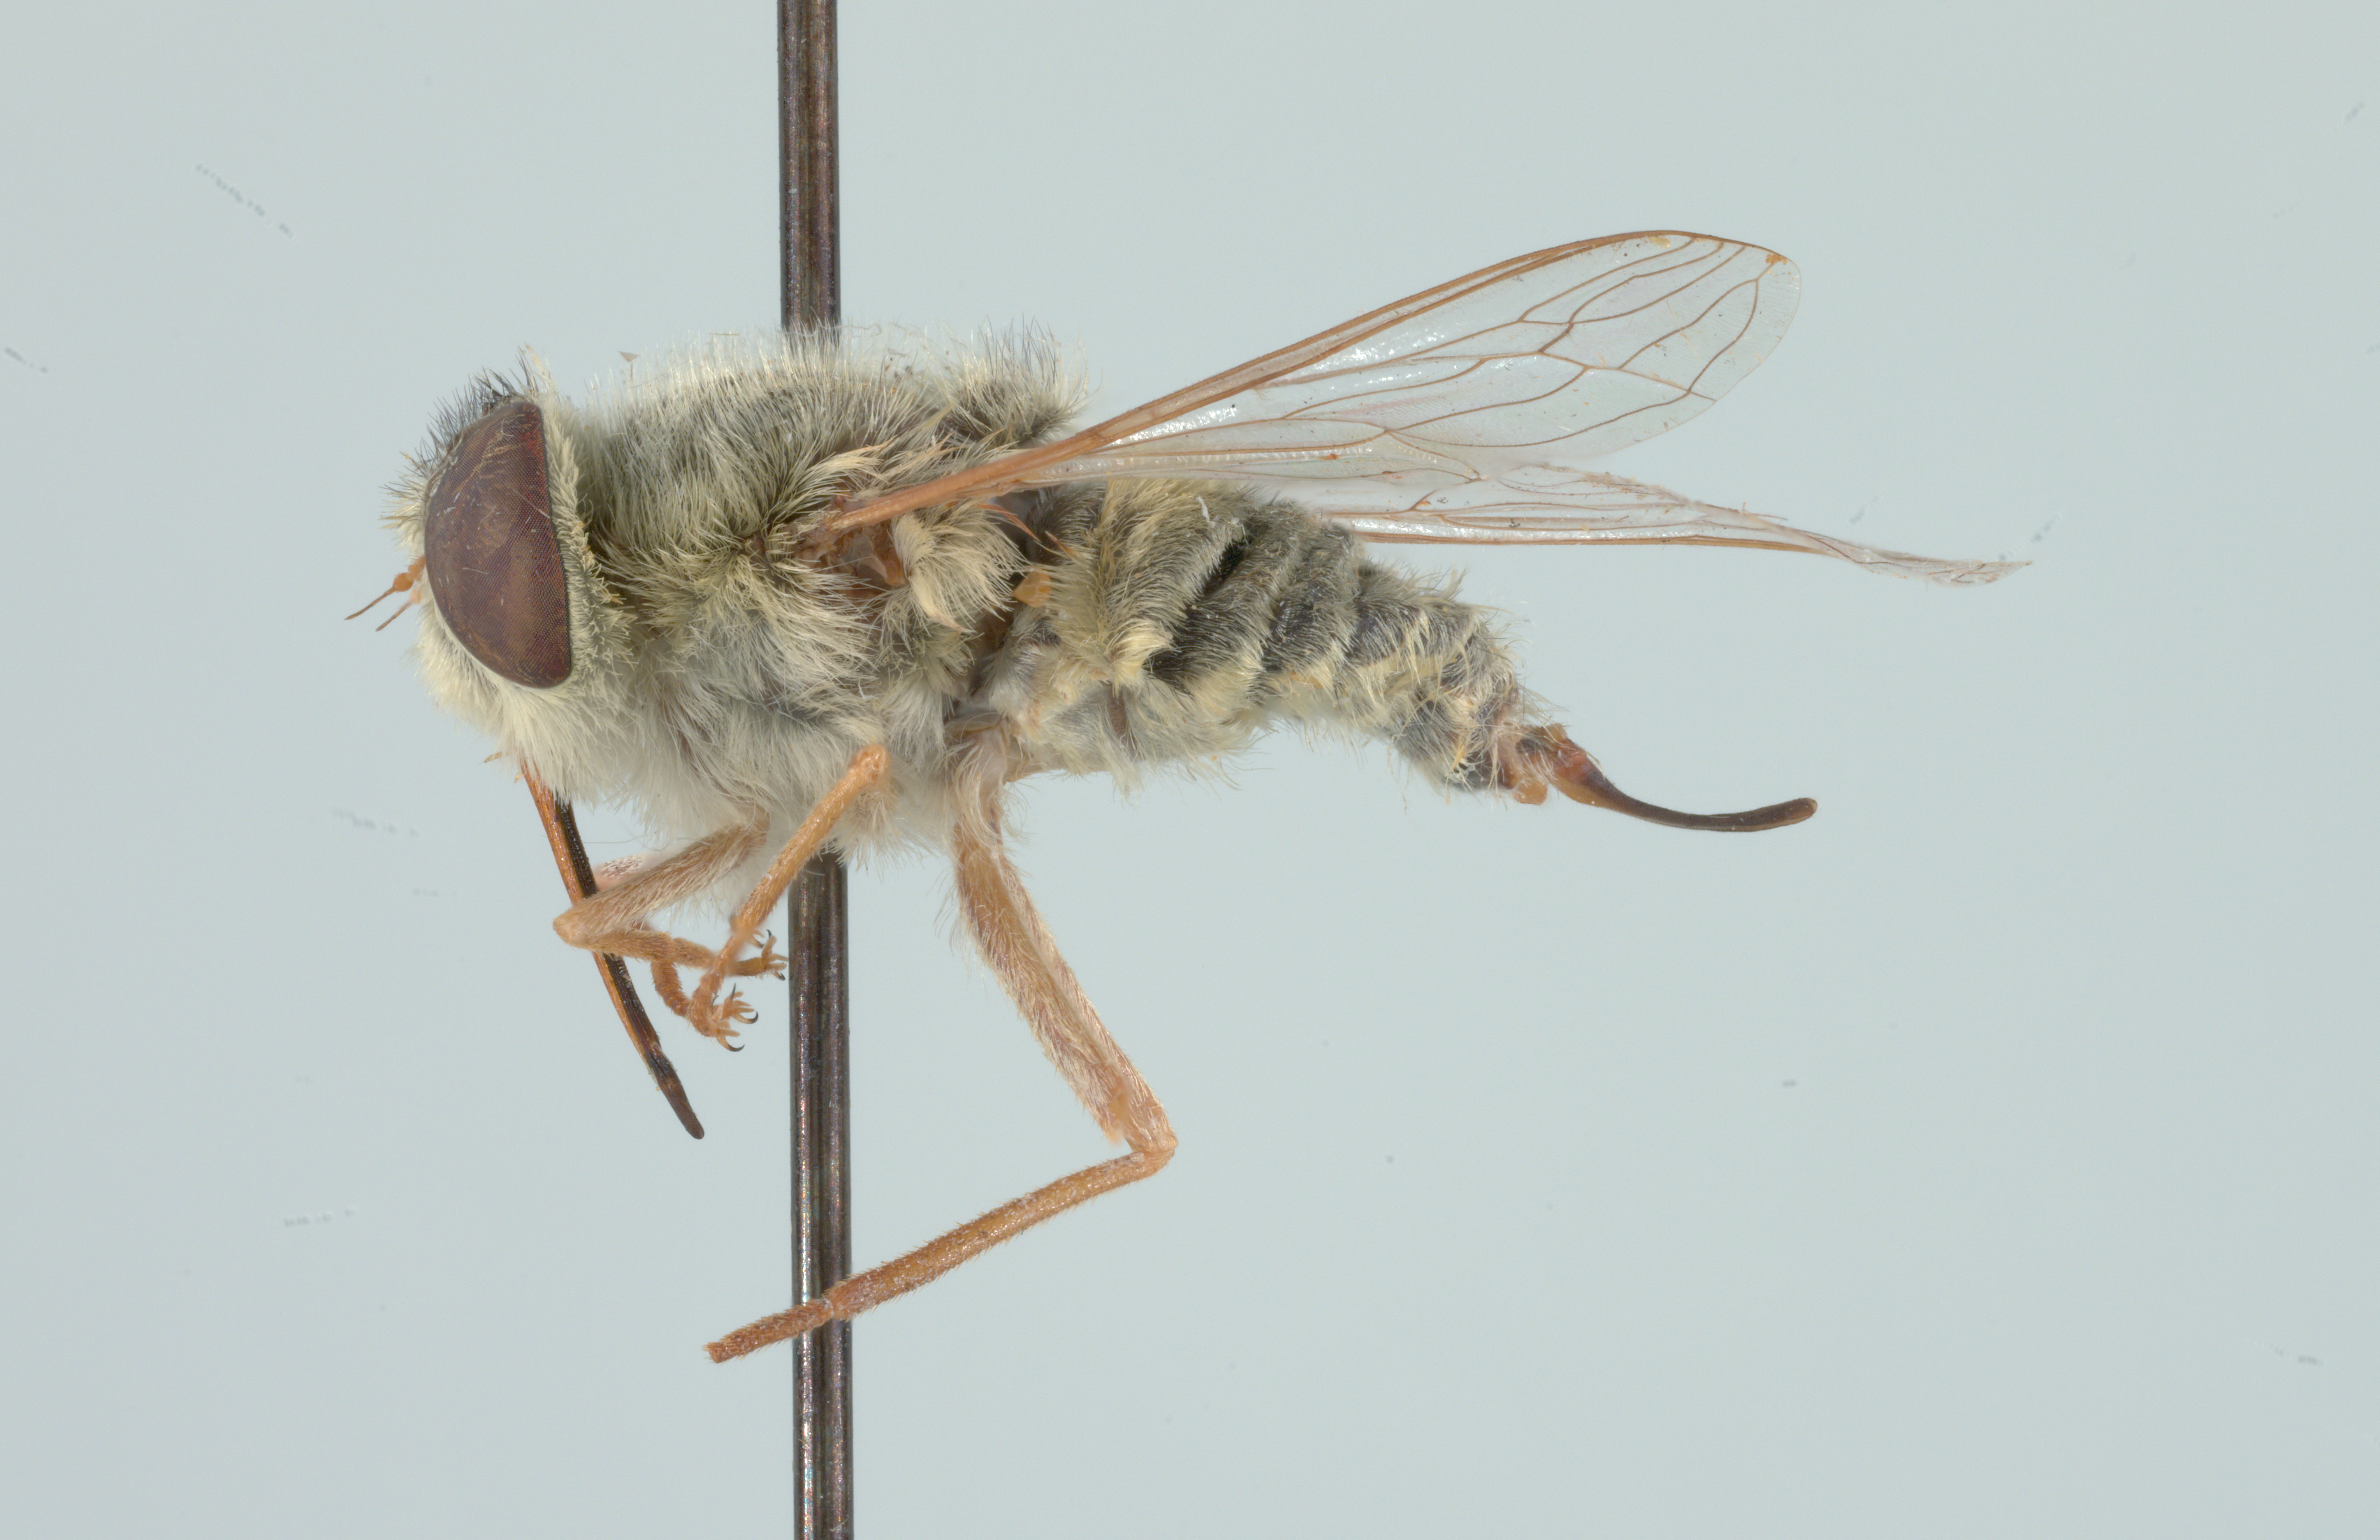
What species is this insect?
Neorhynchocephalus sackenii
